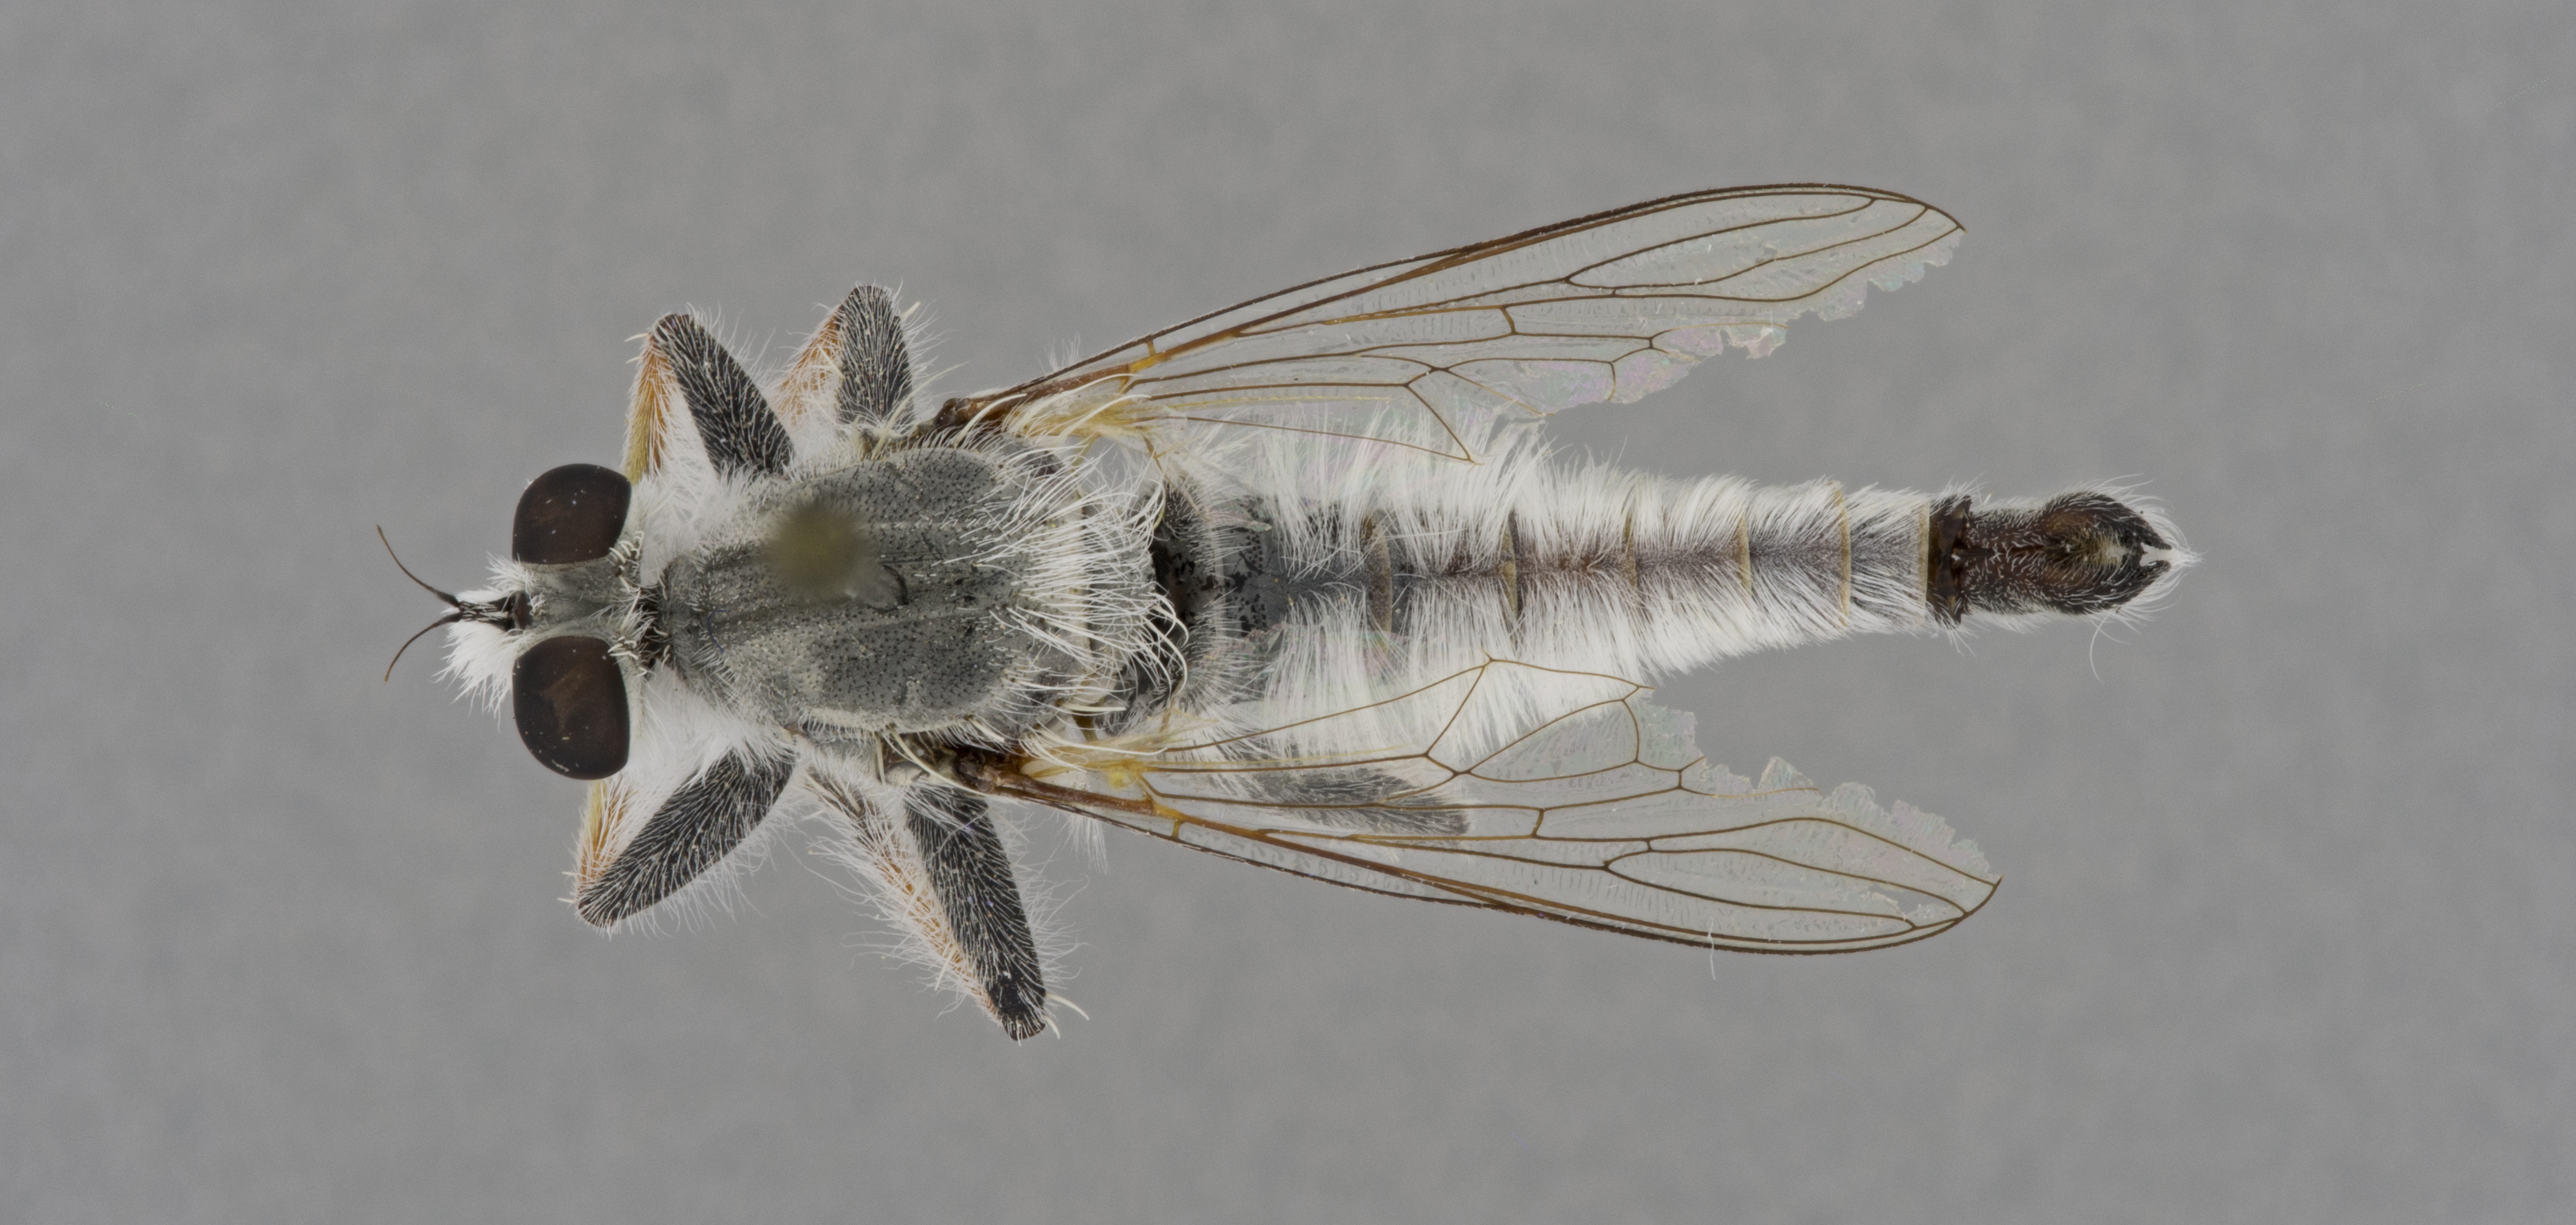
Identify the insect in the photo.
Albibarbefferia albibarbis
